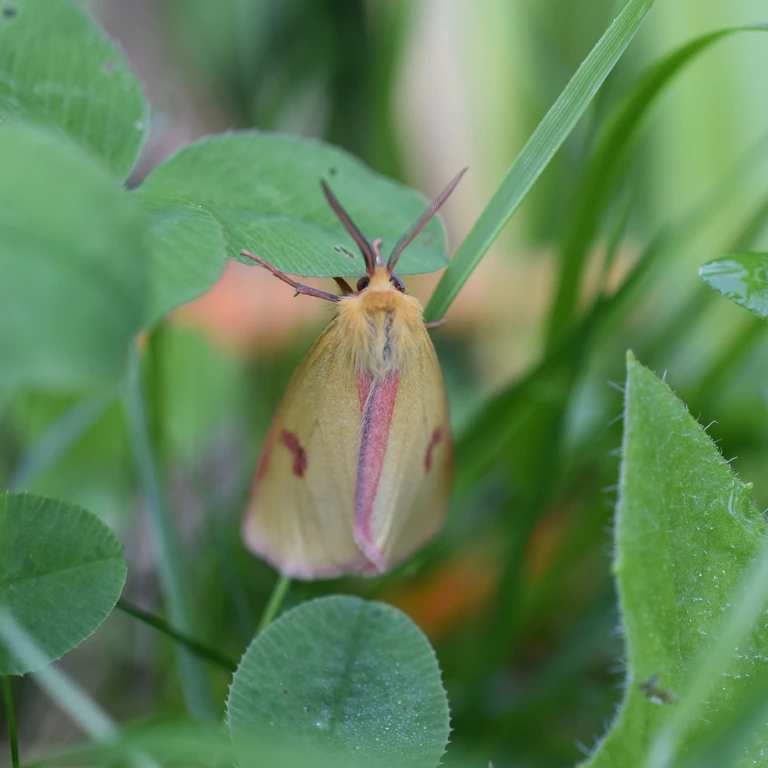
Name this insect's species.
Diacrisia sannio
